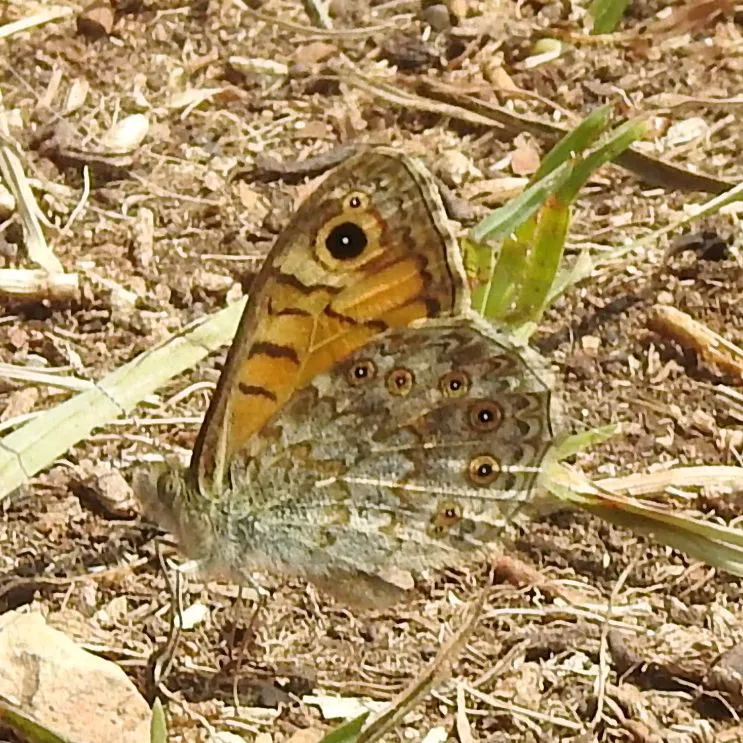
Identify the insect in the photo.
Lasiommata megera (also Pararge megera)
